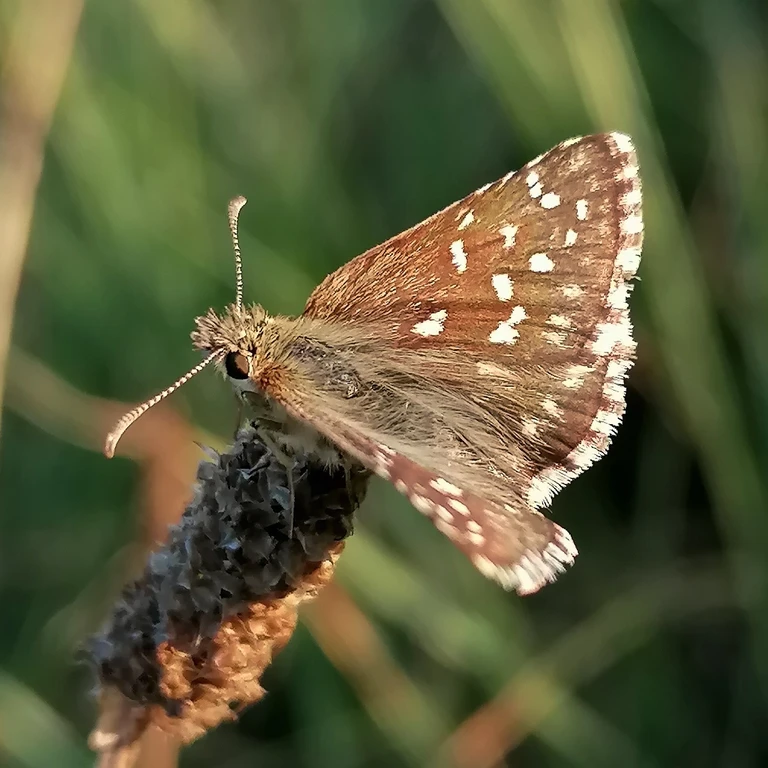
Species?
Pyrgus malvae
